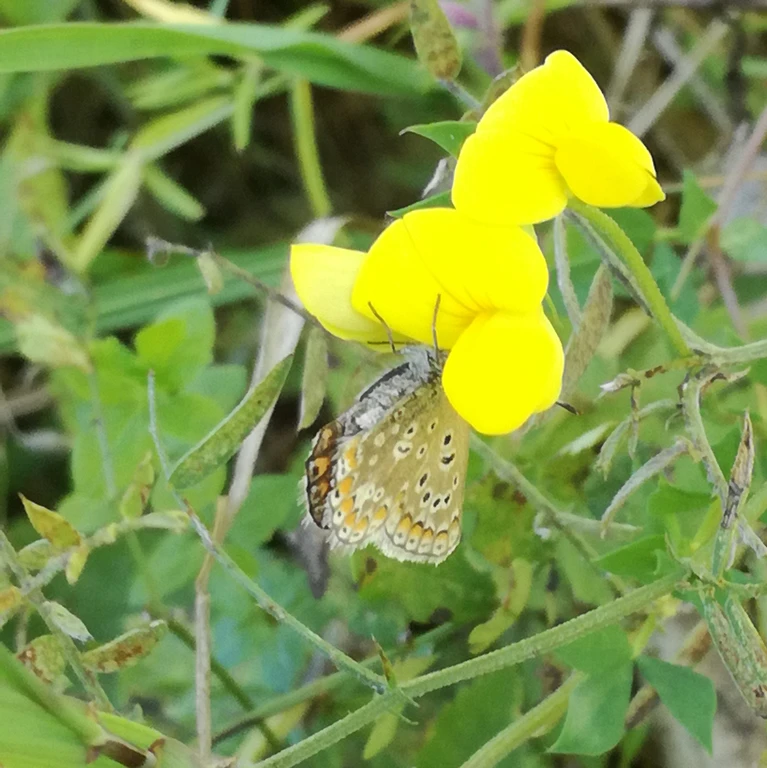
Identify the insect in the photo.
Polyommatus icarus
